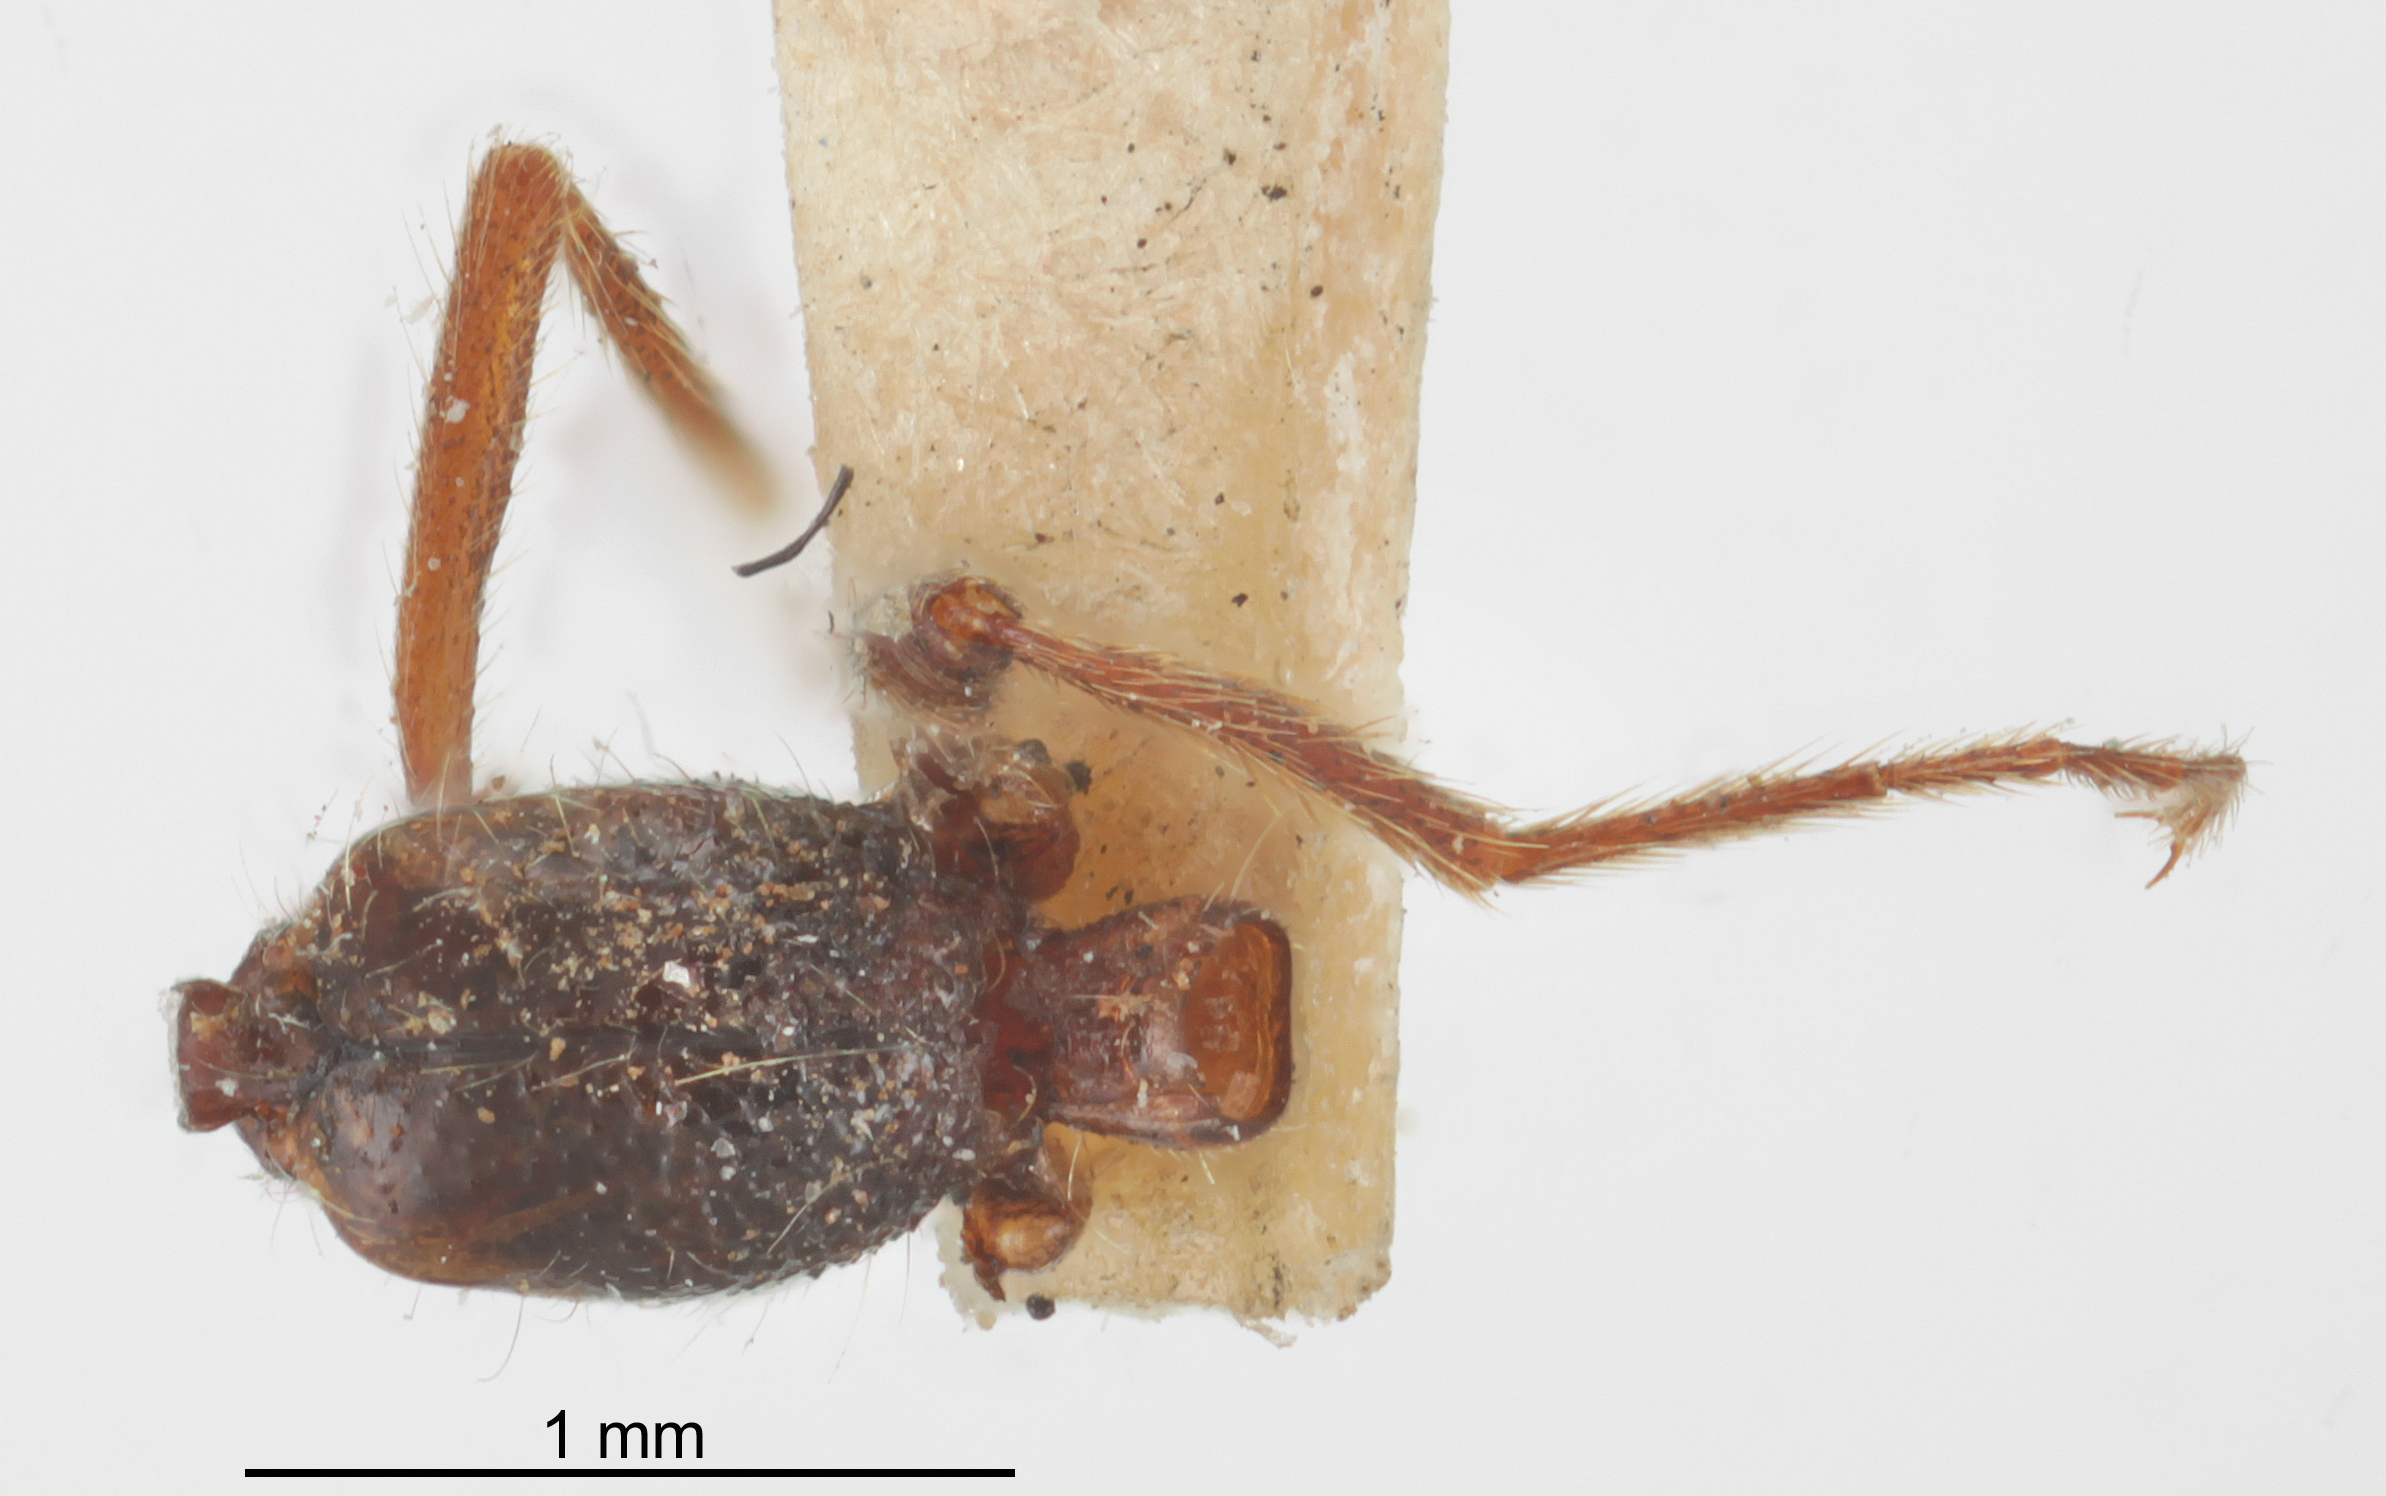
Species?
Crematoxenus aenigma
